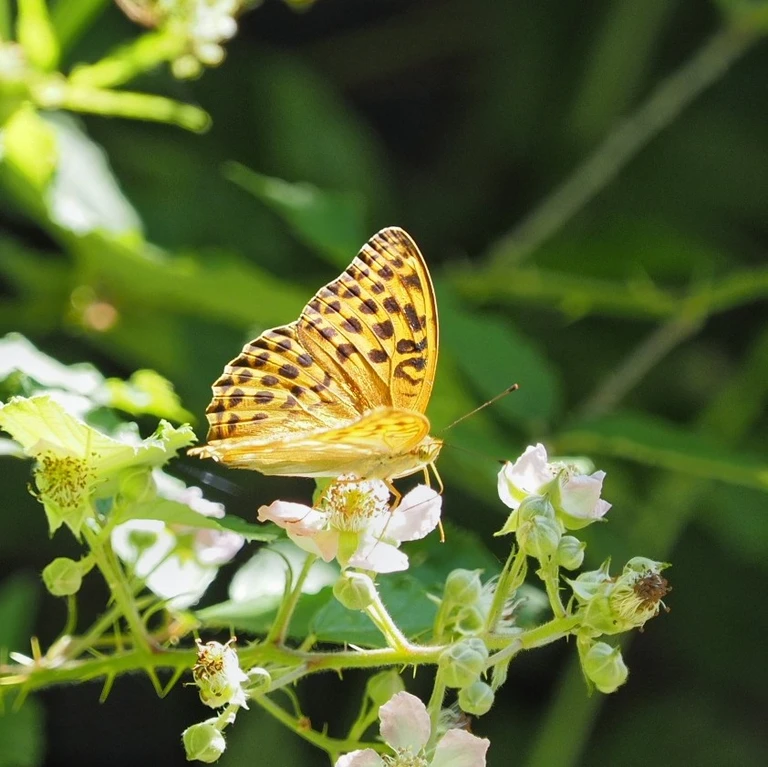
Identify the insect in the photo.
Argynnis paphia
